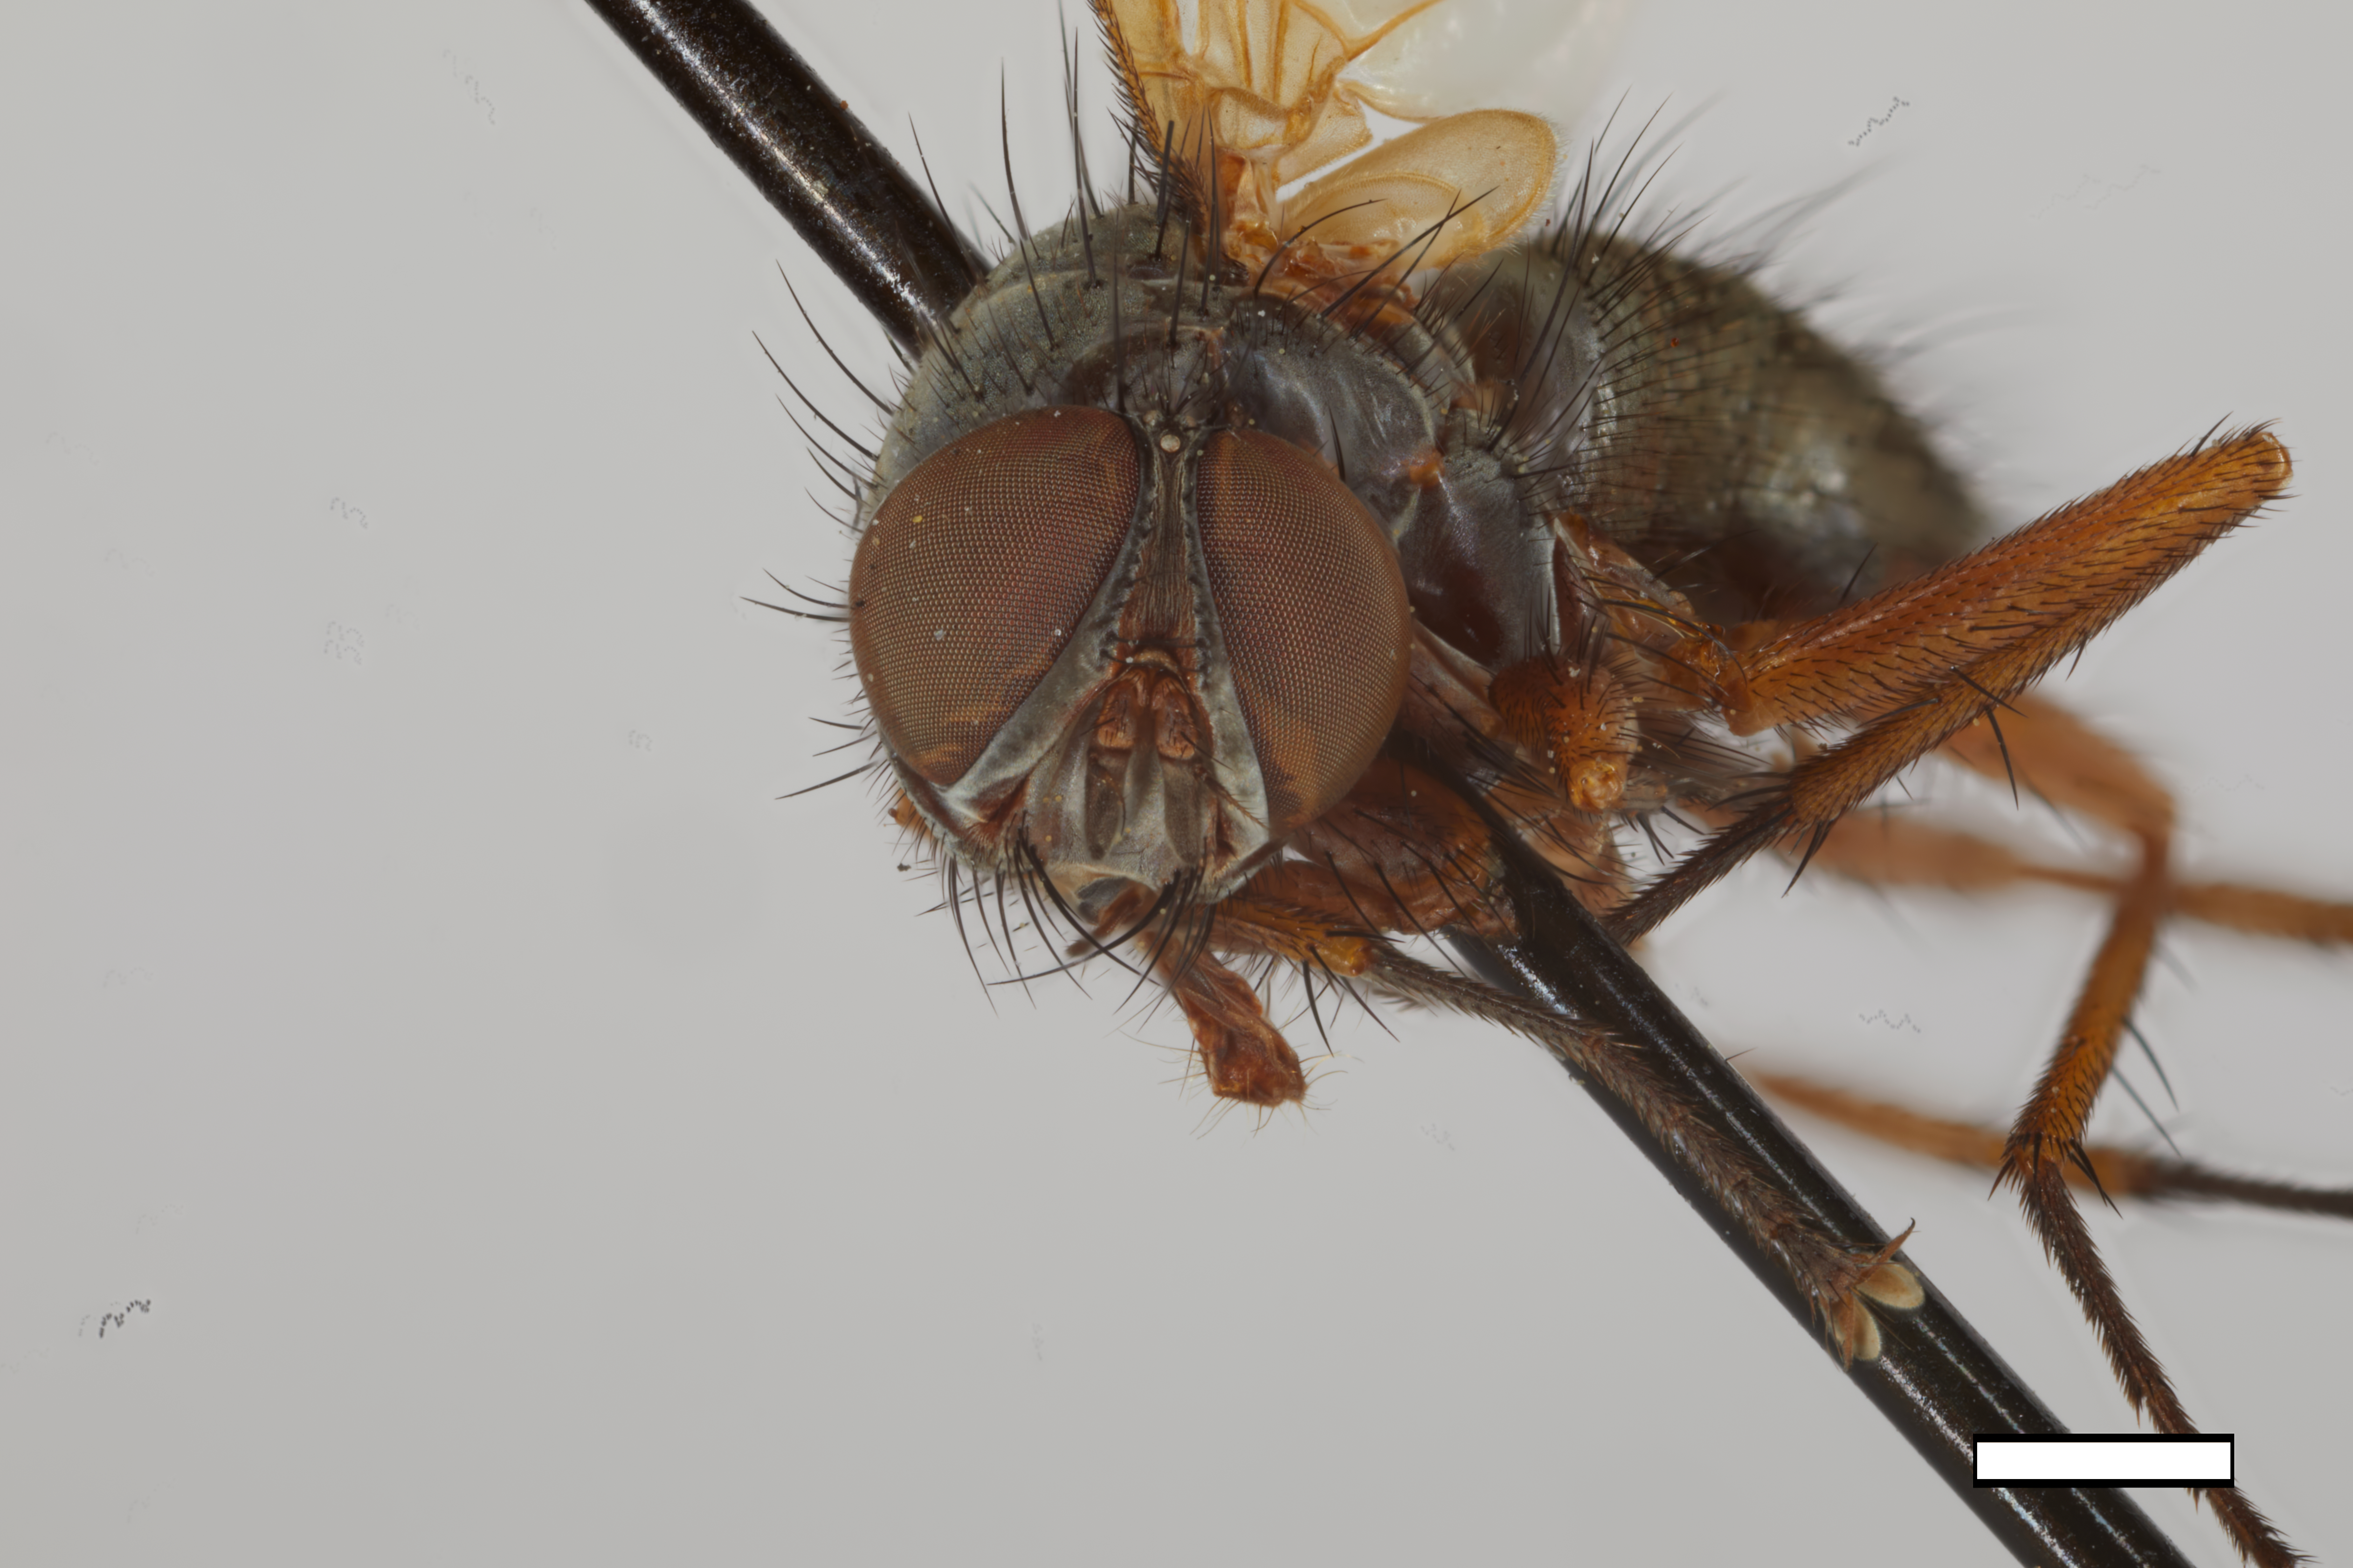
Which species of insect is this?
Opsodexia abdominalis
